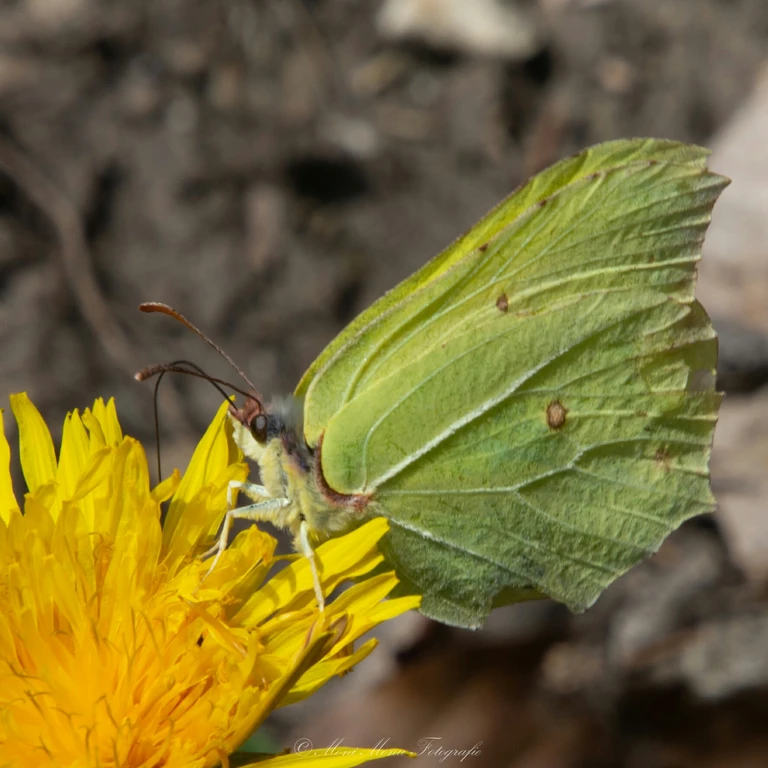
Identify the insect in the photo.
Gonepteryx rhamni
